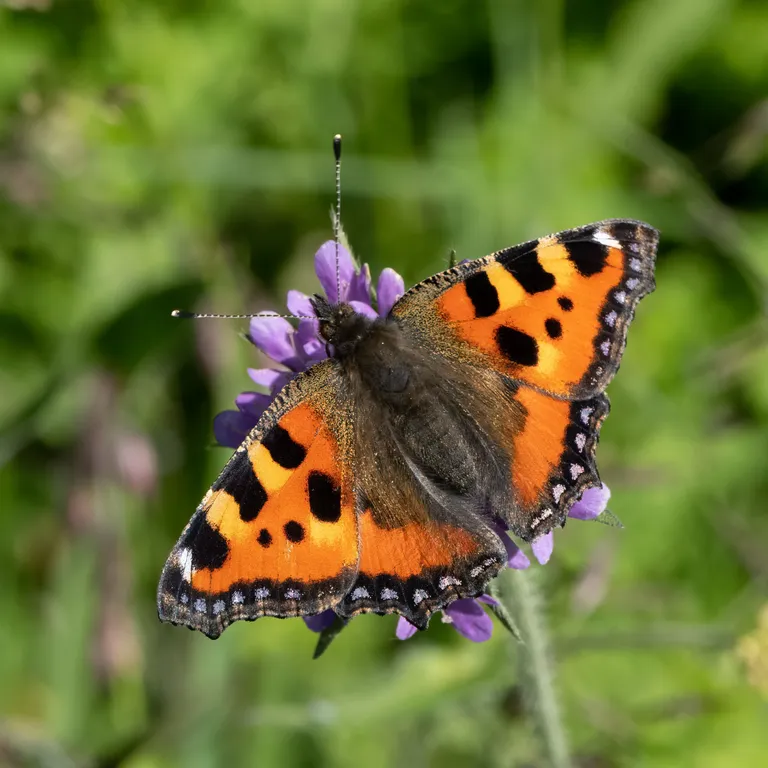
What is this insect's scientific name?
Aglais urticae
